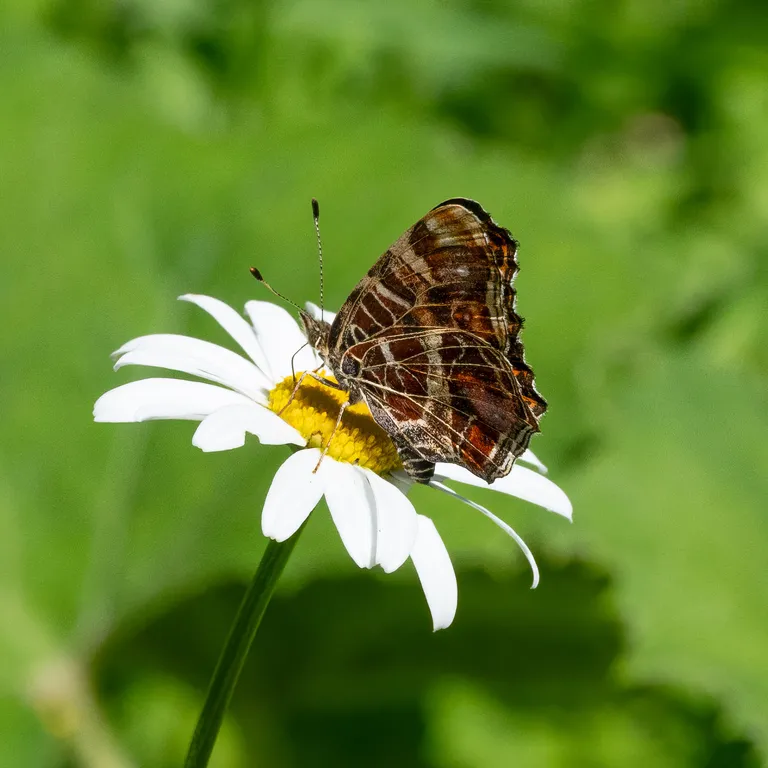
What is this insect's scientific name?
Araschnia levana
